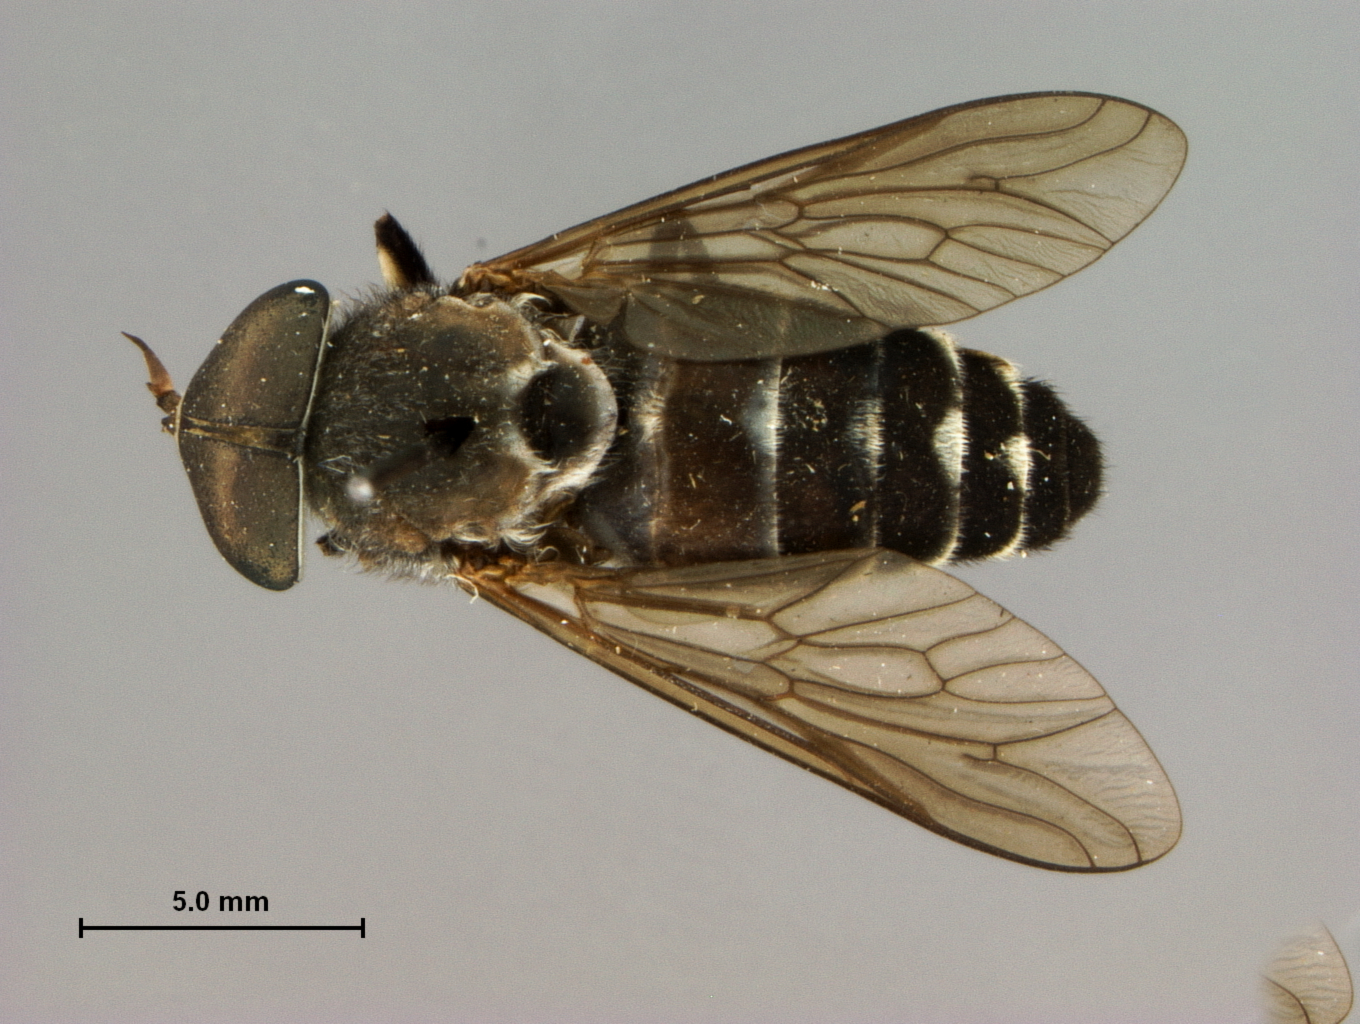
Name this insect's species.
Tabanus albocirulus (also Tabanus albocirculus)
